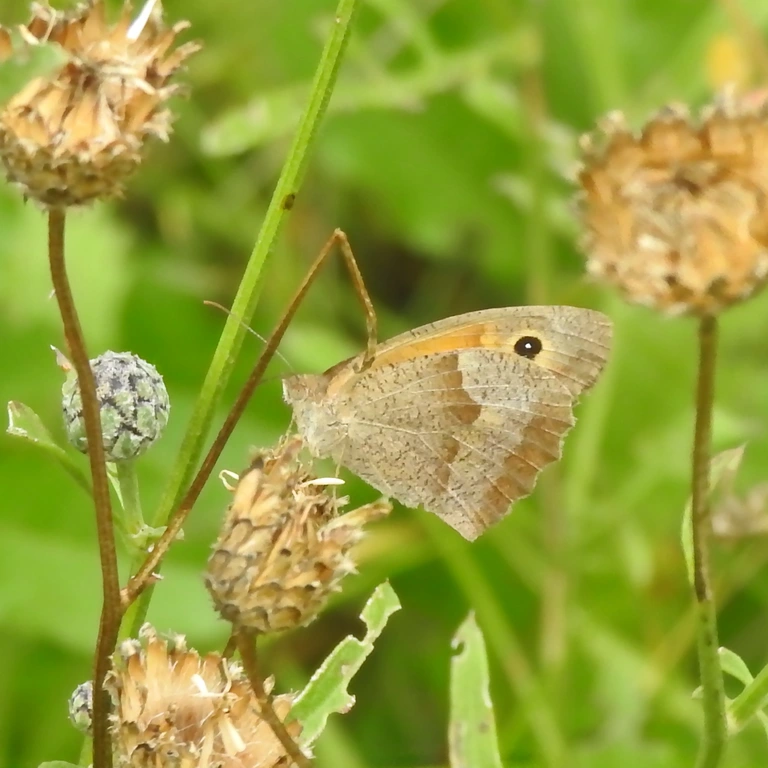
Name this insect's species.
Maniola jurtina
